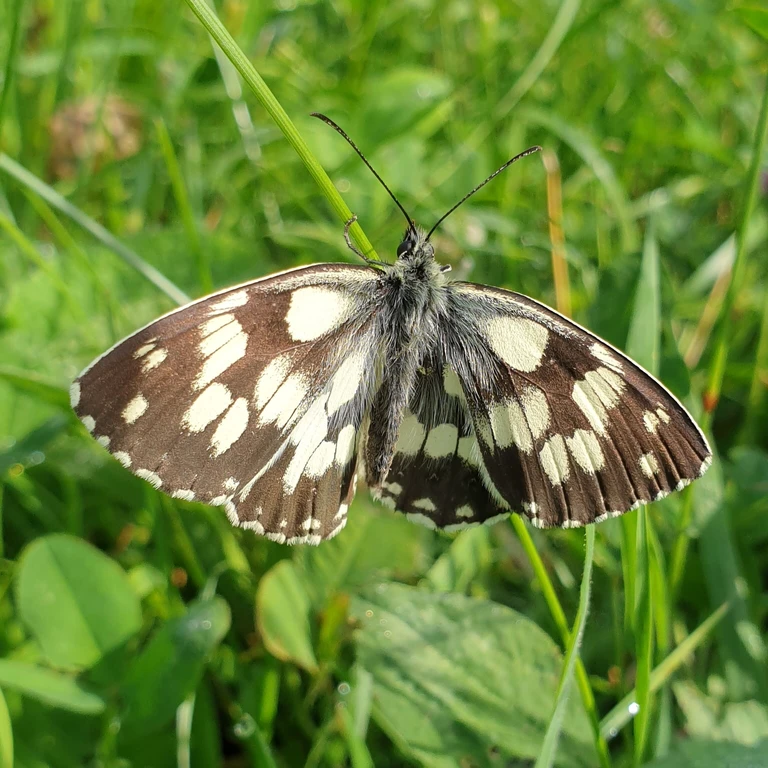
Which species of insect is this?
Melanargia galathea
